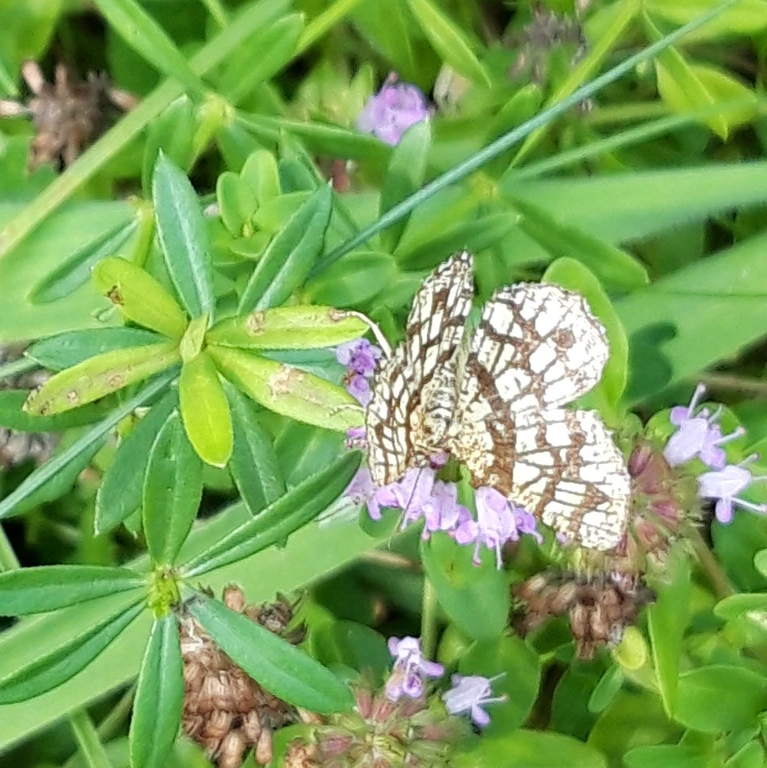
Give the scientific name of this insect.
Chiasmia clathrata
